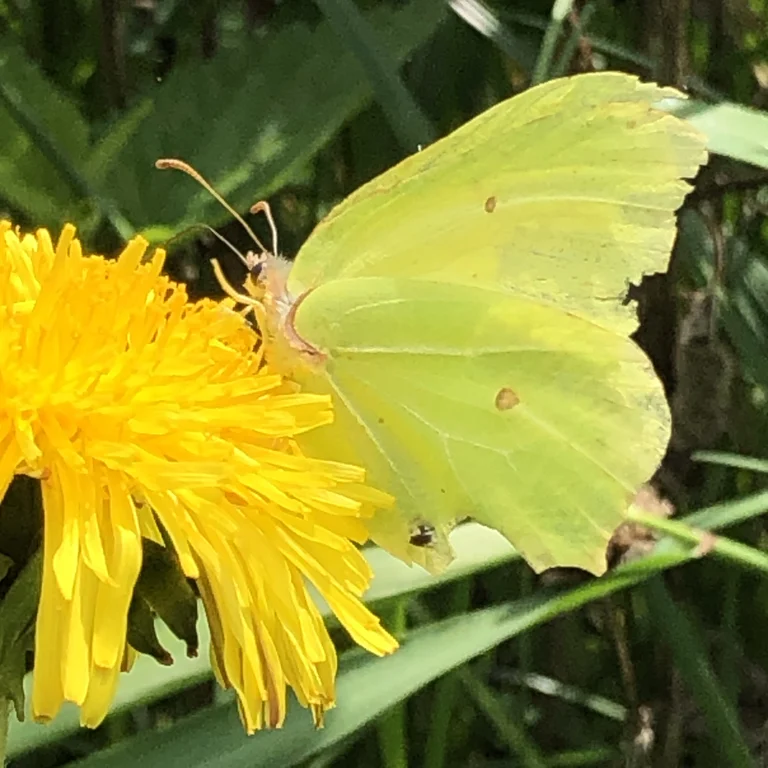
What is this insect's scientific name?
Gonepteryx rhamni
